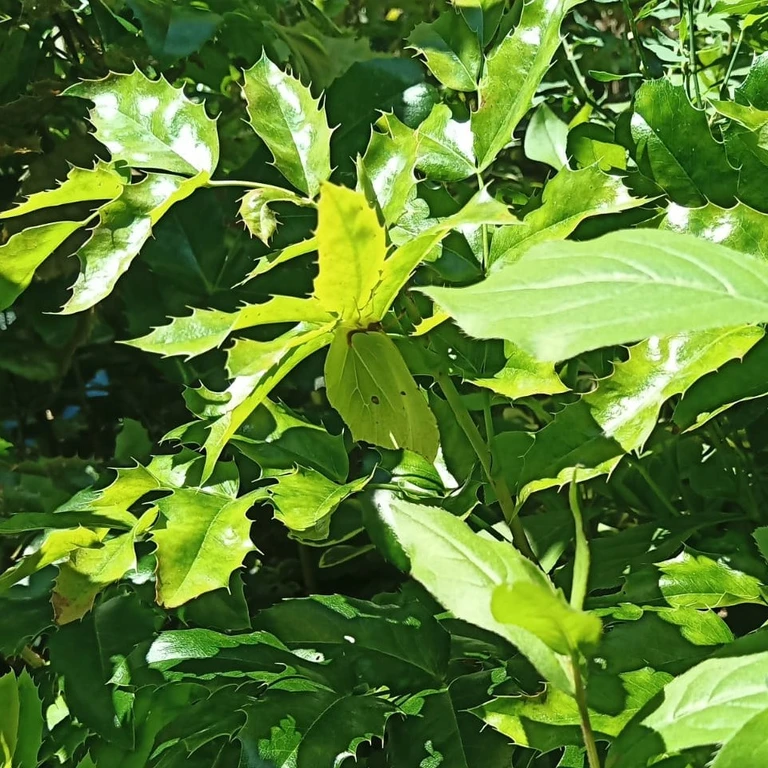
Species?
Gonepteryx rhamni
